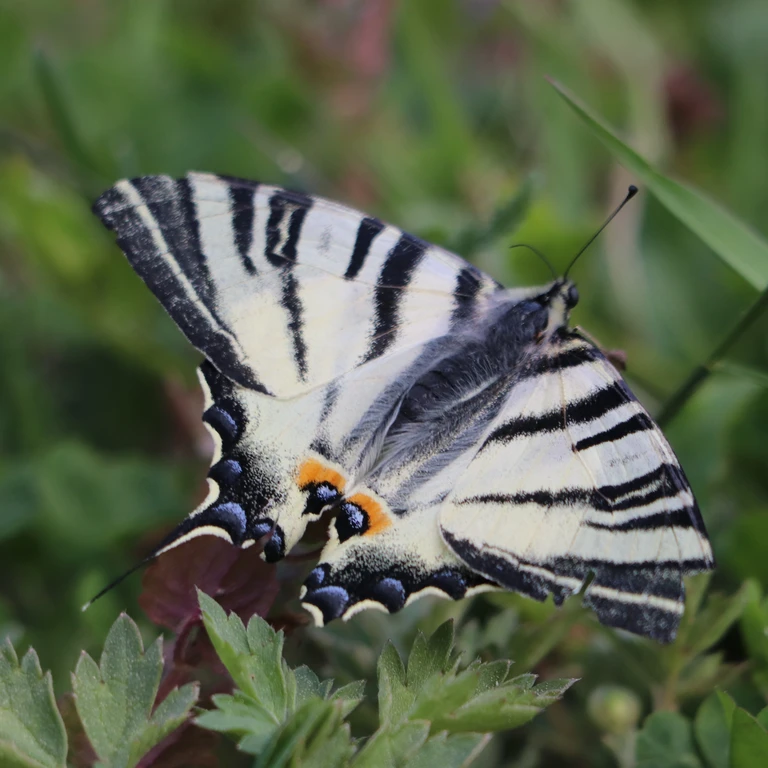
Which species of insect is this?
Iphiclides podalirius
